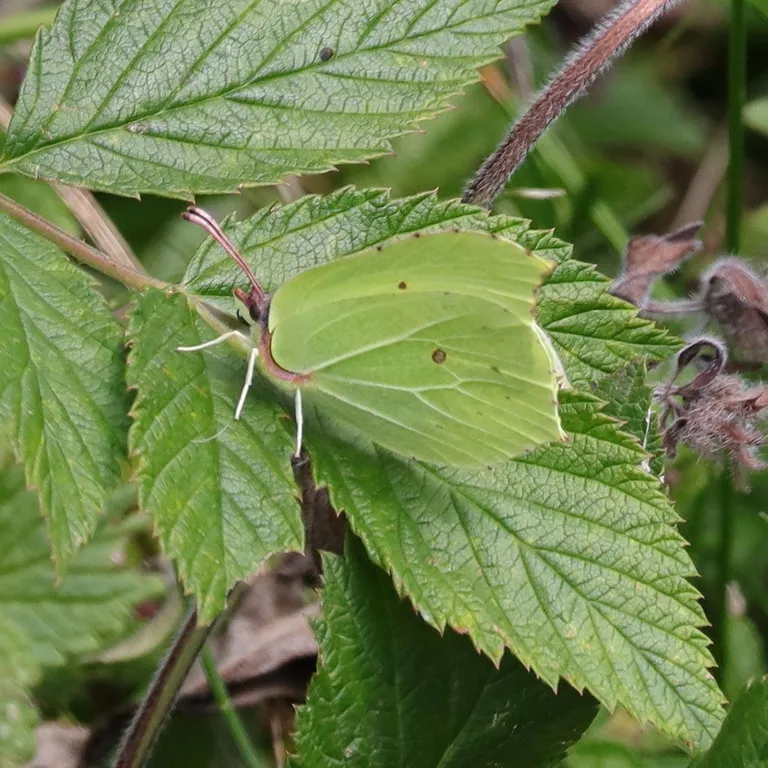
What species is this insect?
Gonepteryx rhamni
